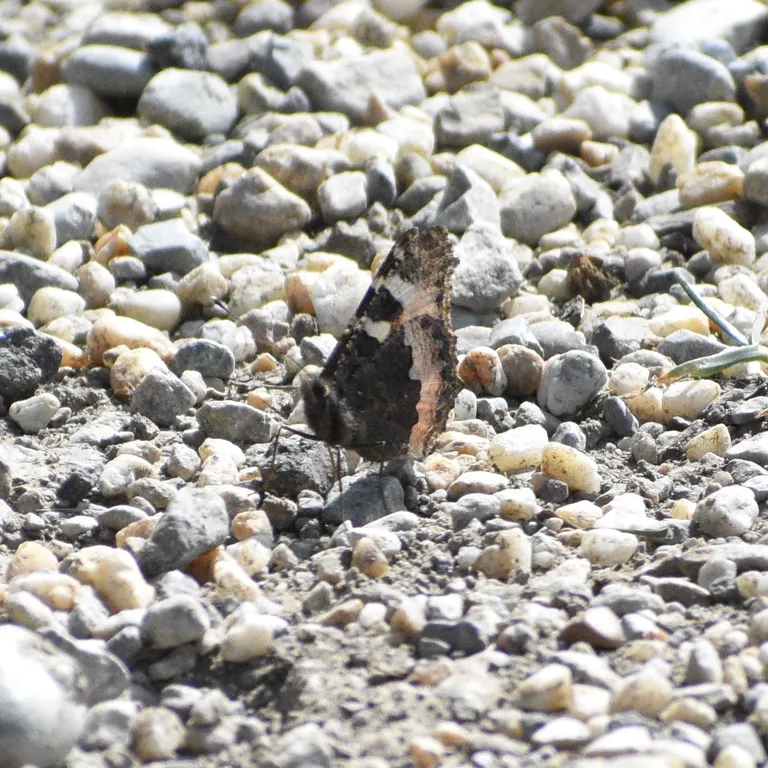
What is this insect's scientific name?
Aglais urticae
